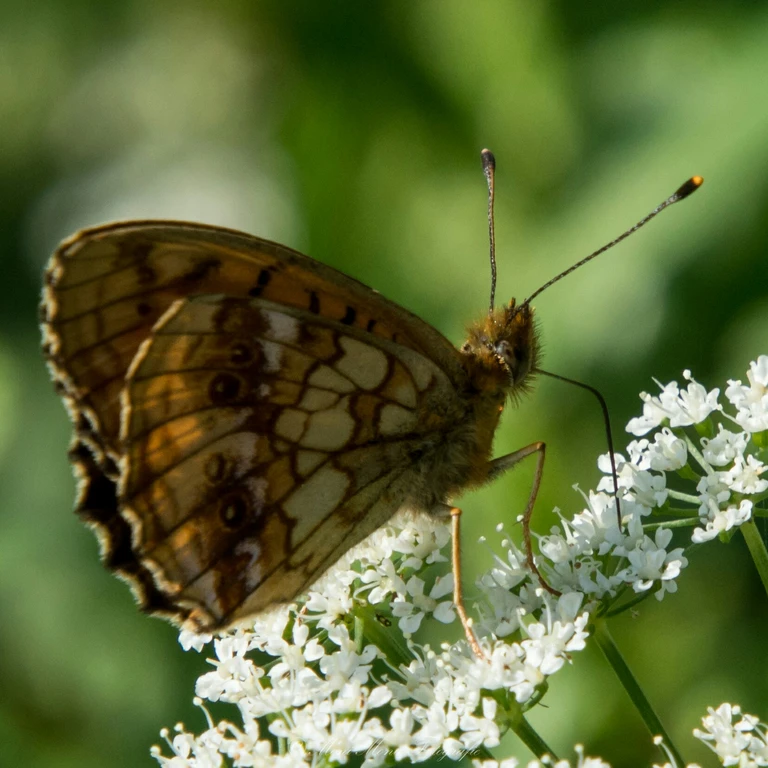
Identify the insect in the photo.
Brenthis ino
